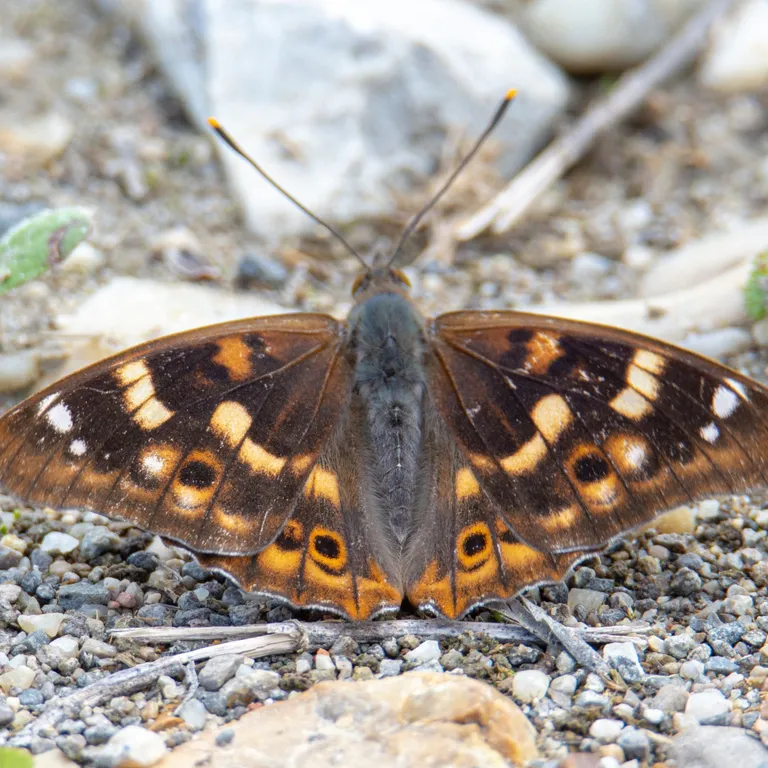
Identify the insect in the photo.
Apatura ilia
